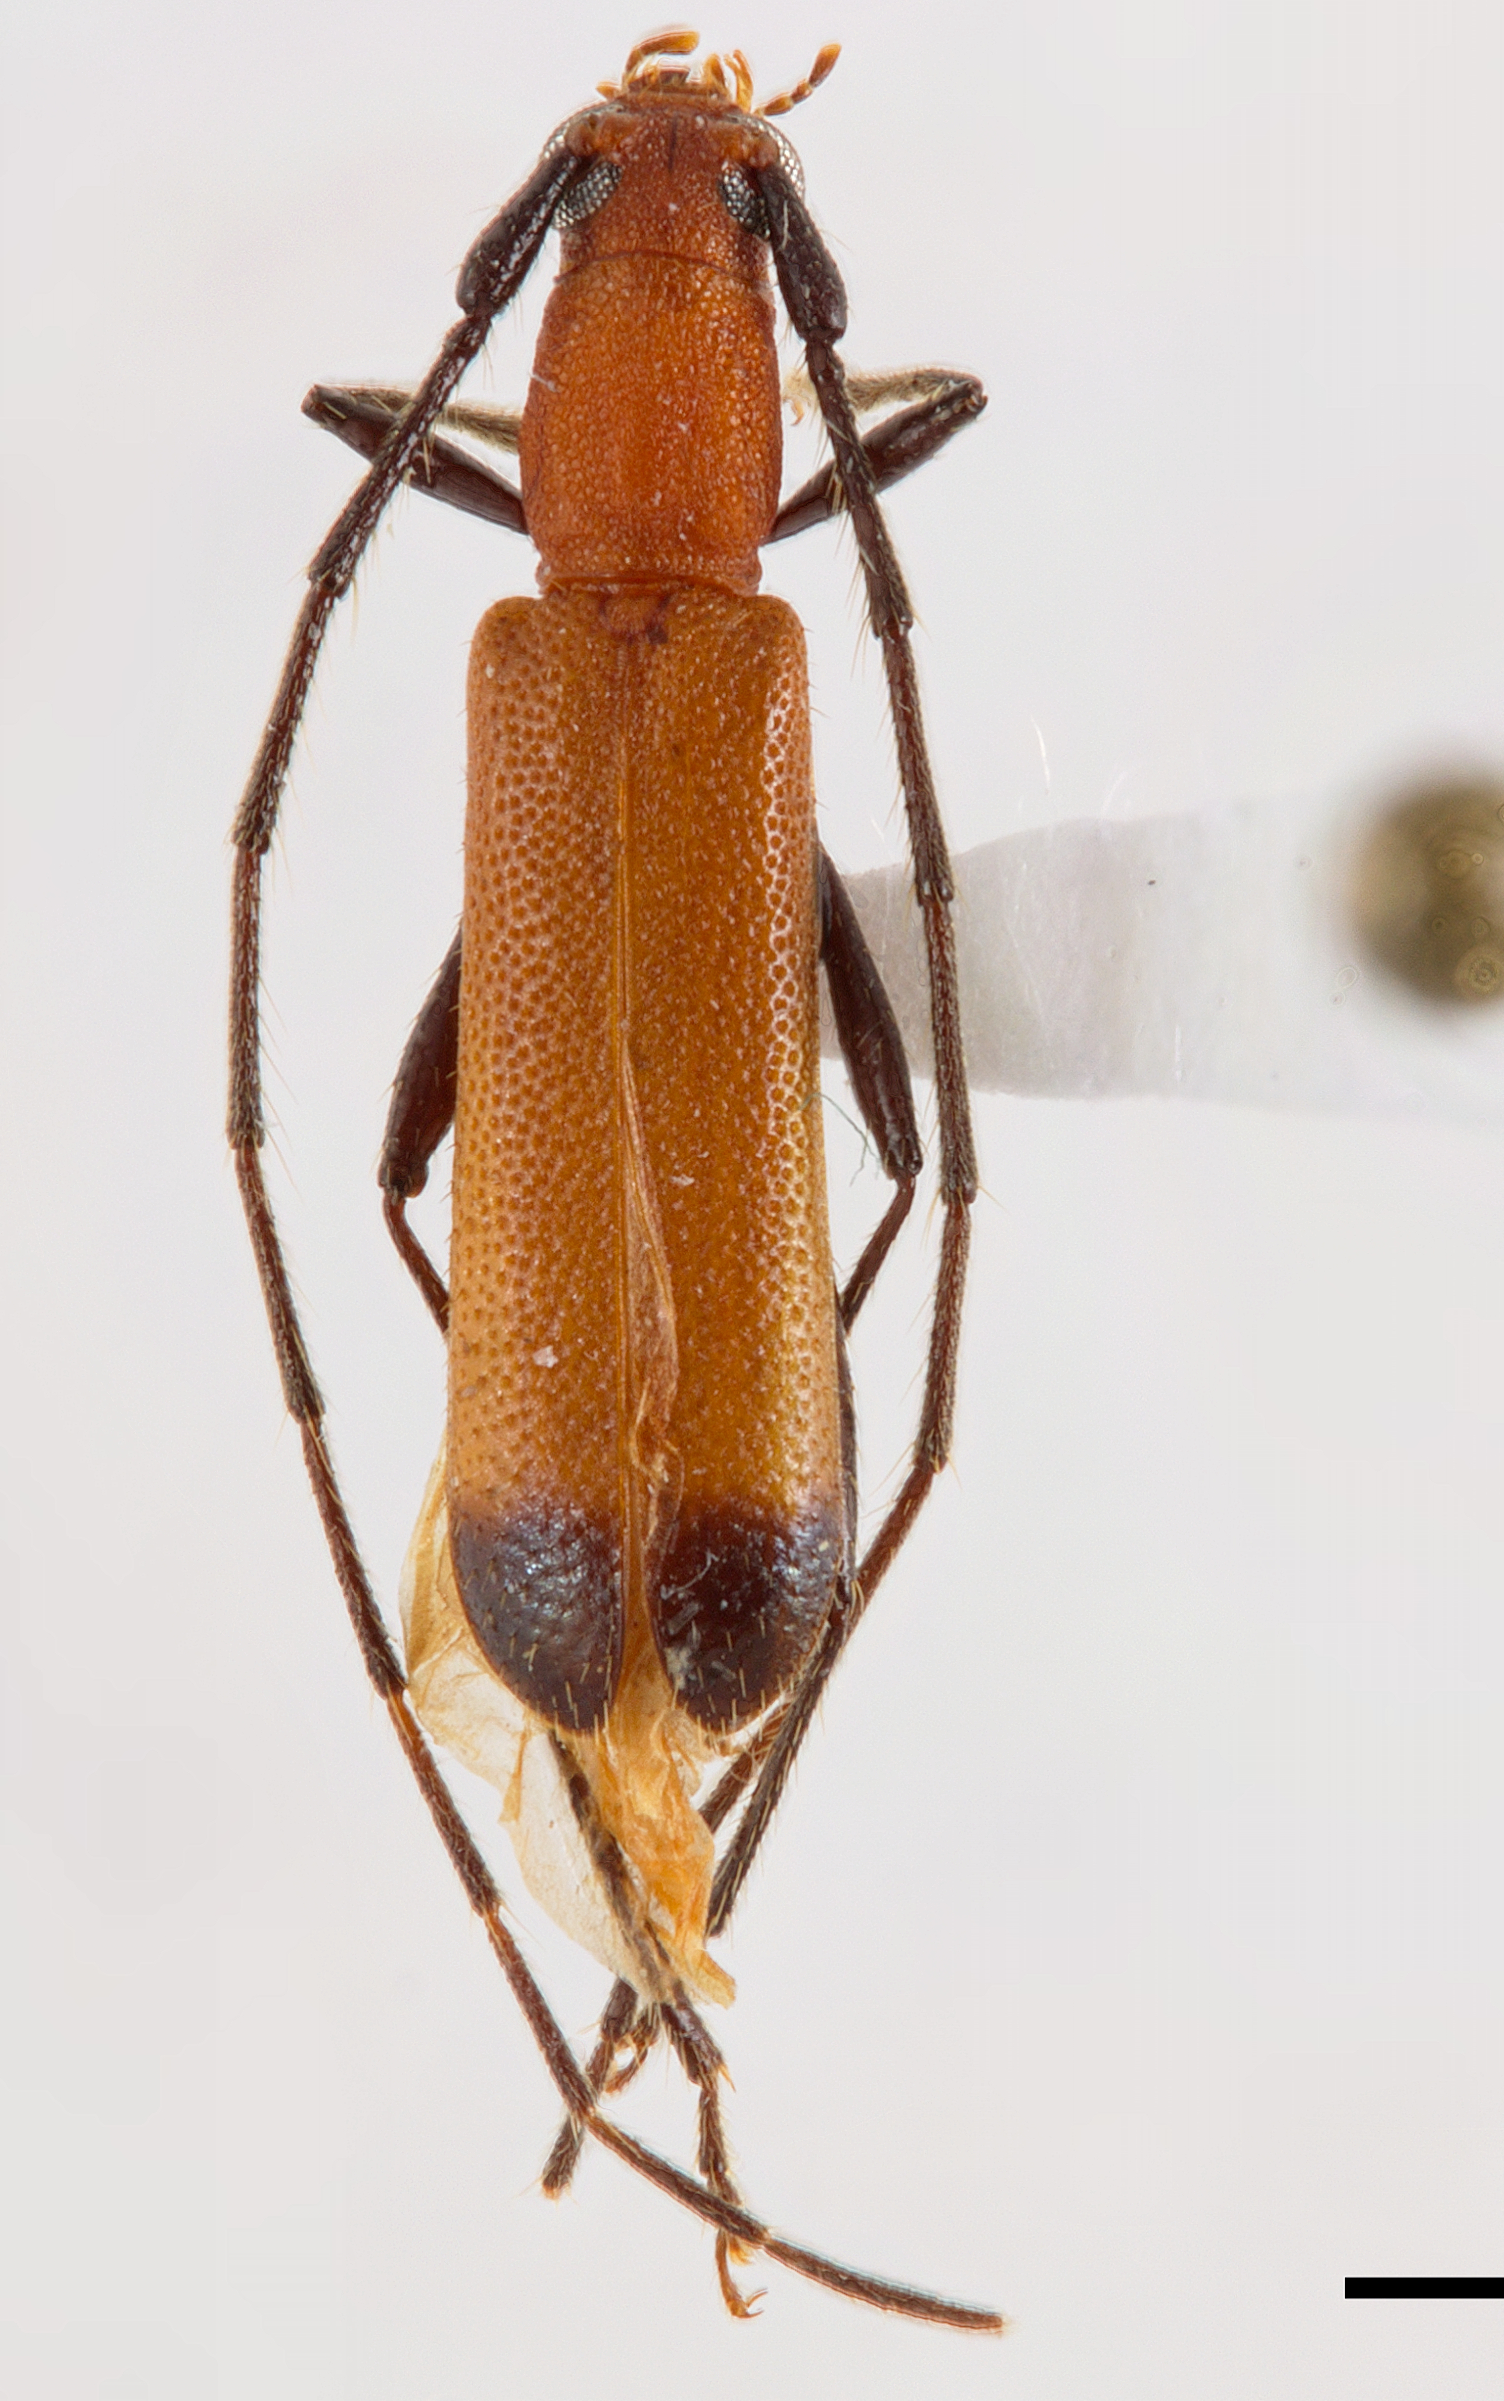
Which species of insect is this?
Ectenessidia nigriventris
